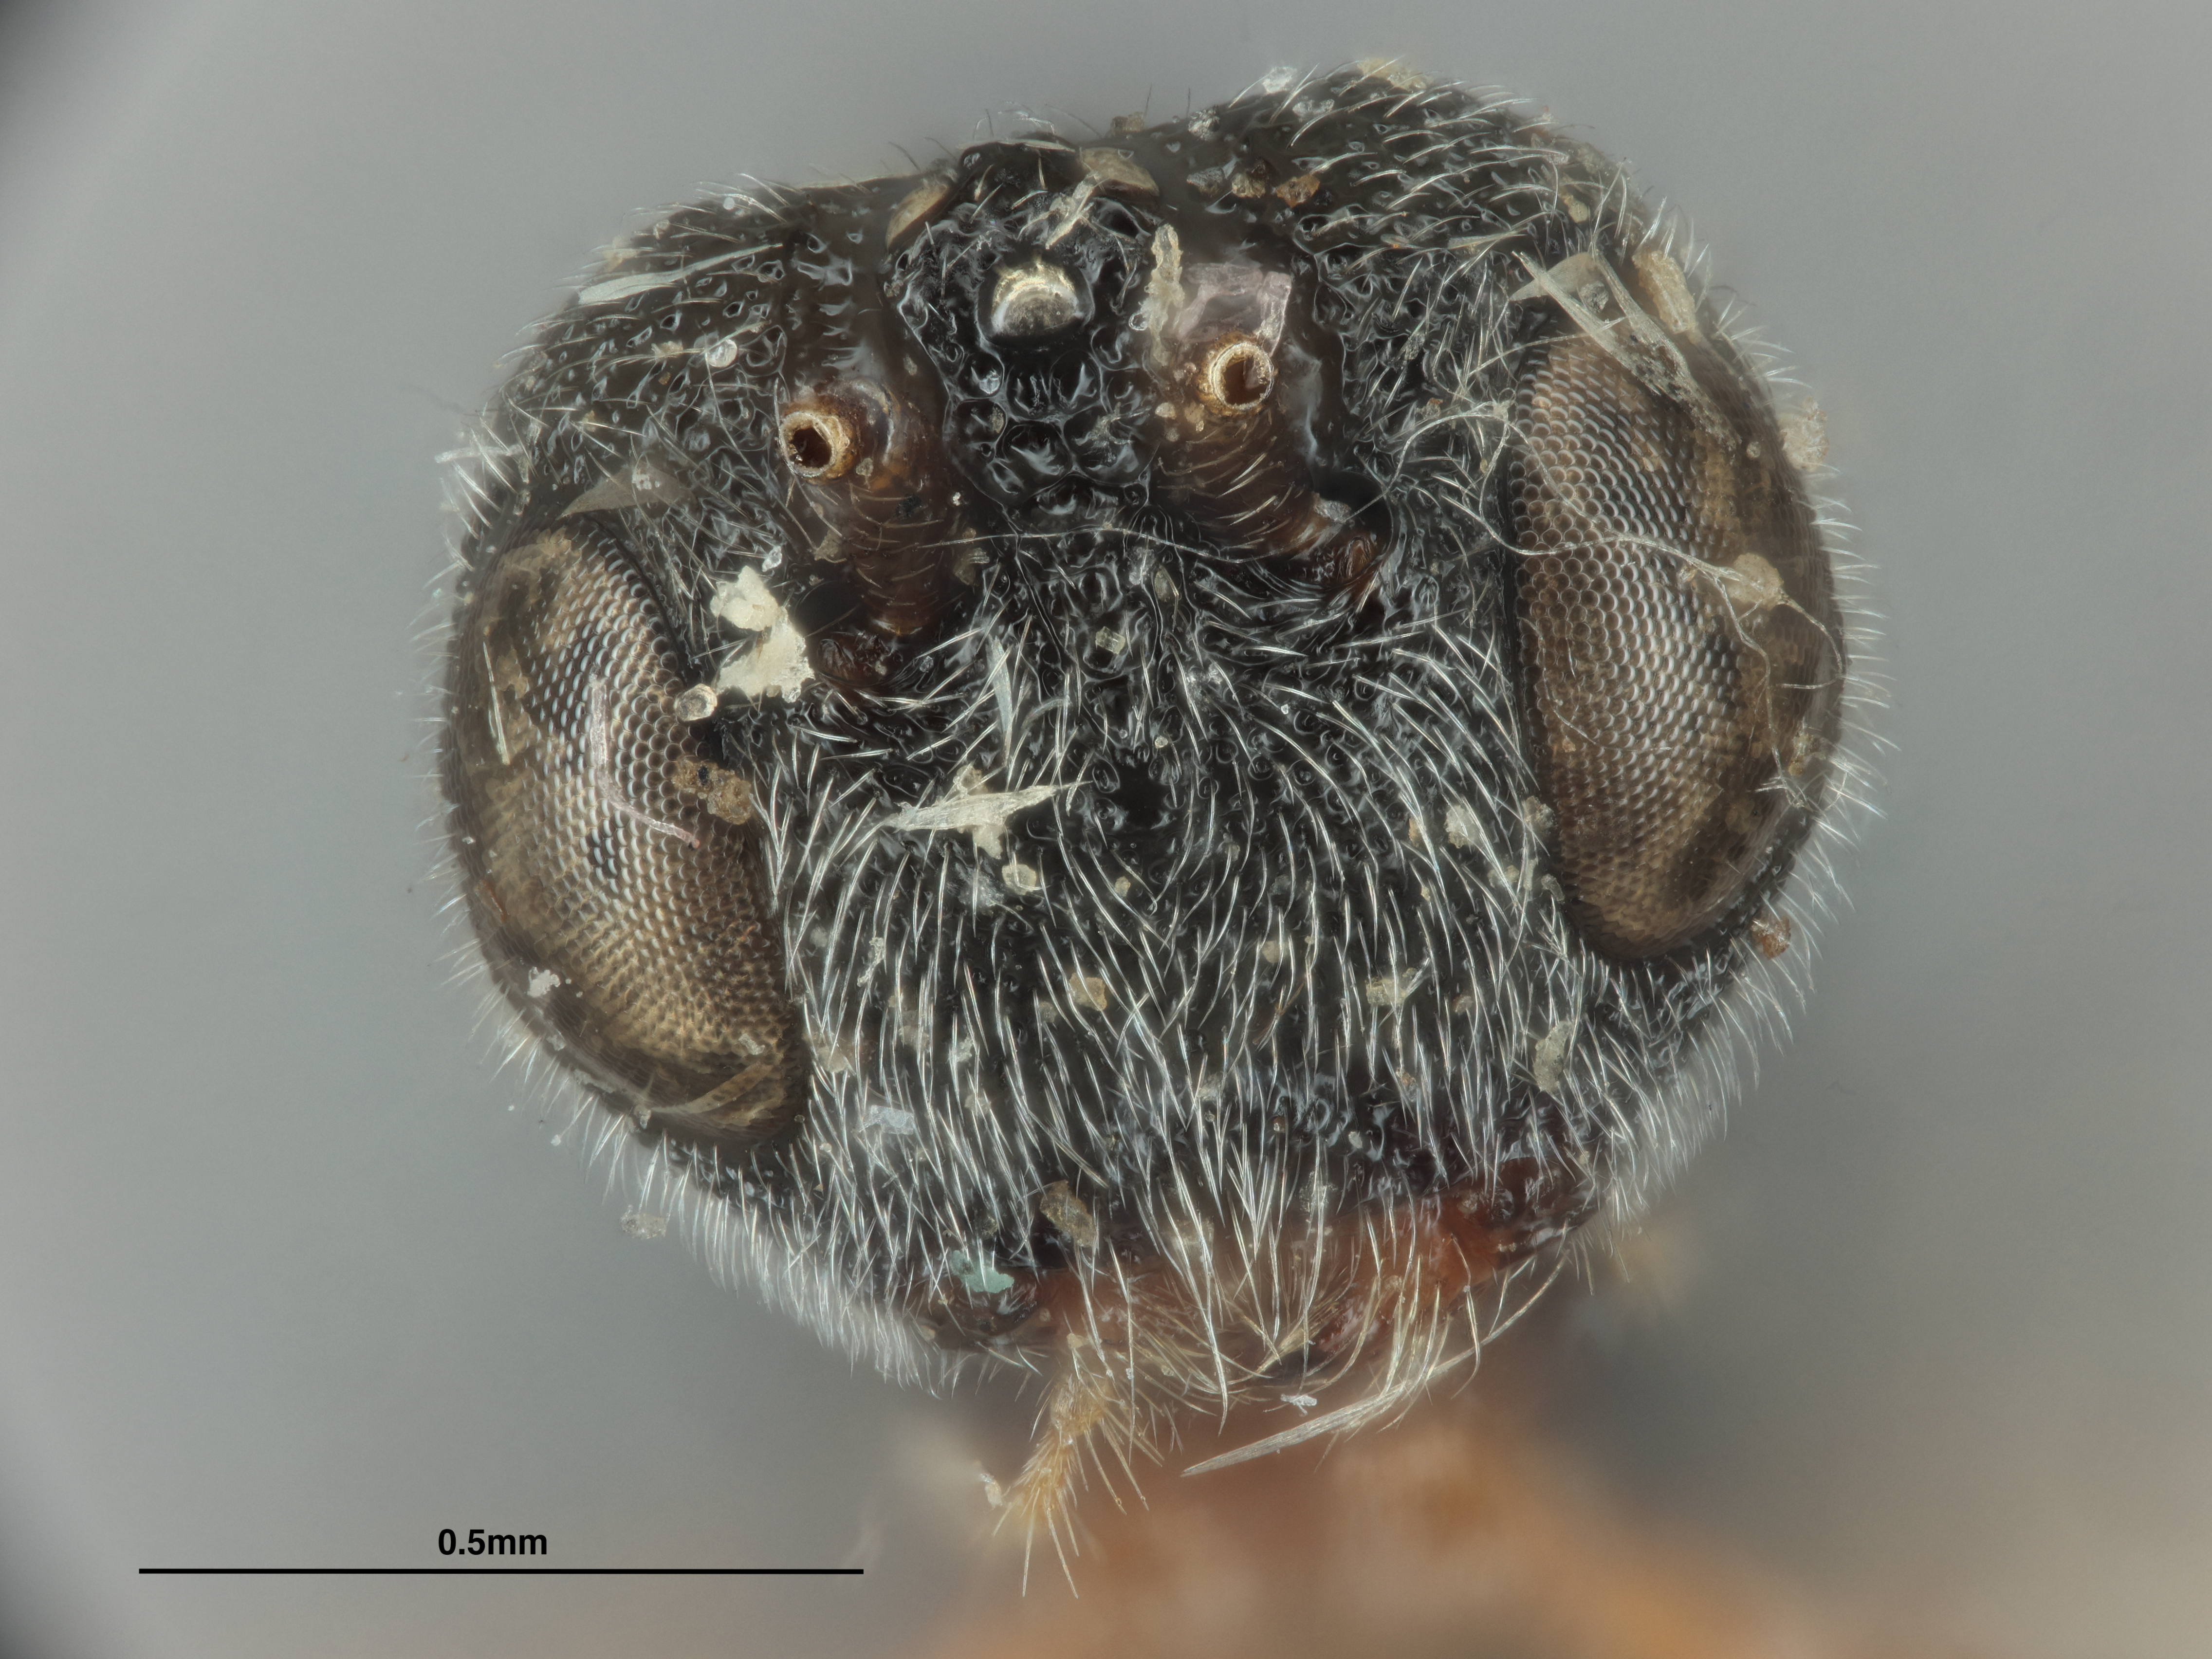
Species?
Urosigalphus addabruchus
